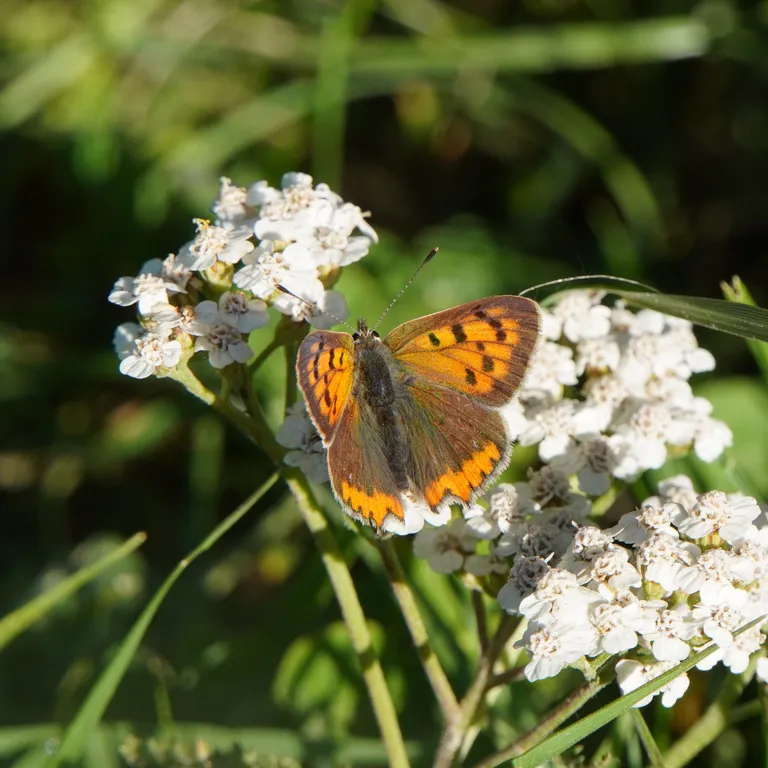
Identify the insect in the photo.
Lycaena phlaeas
